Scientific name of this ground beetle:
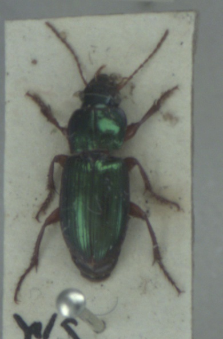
Harpalus affinis
